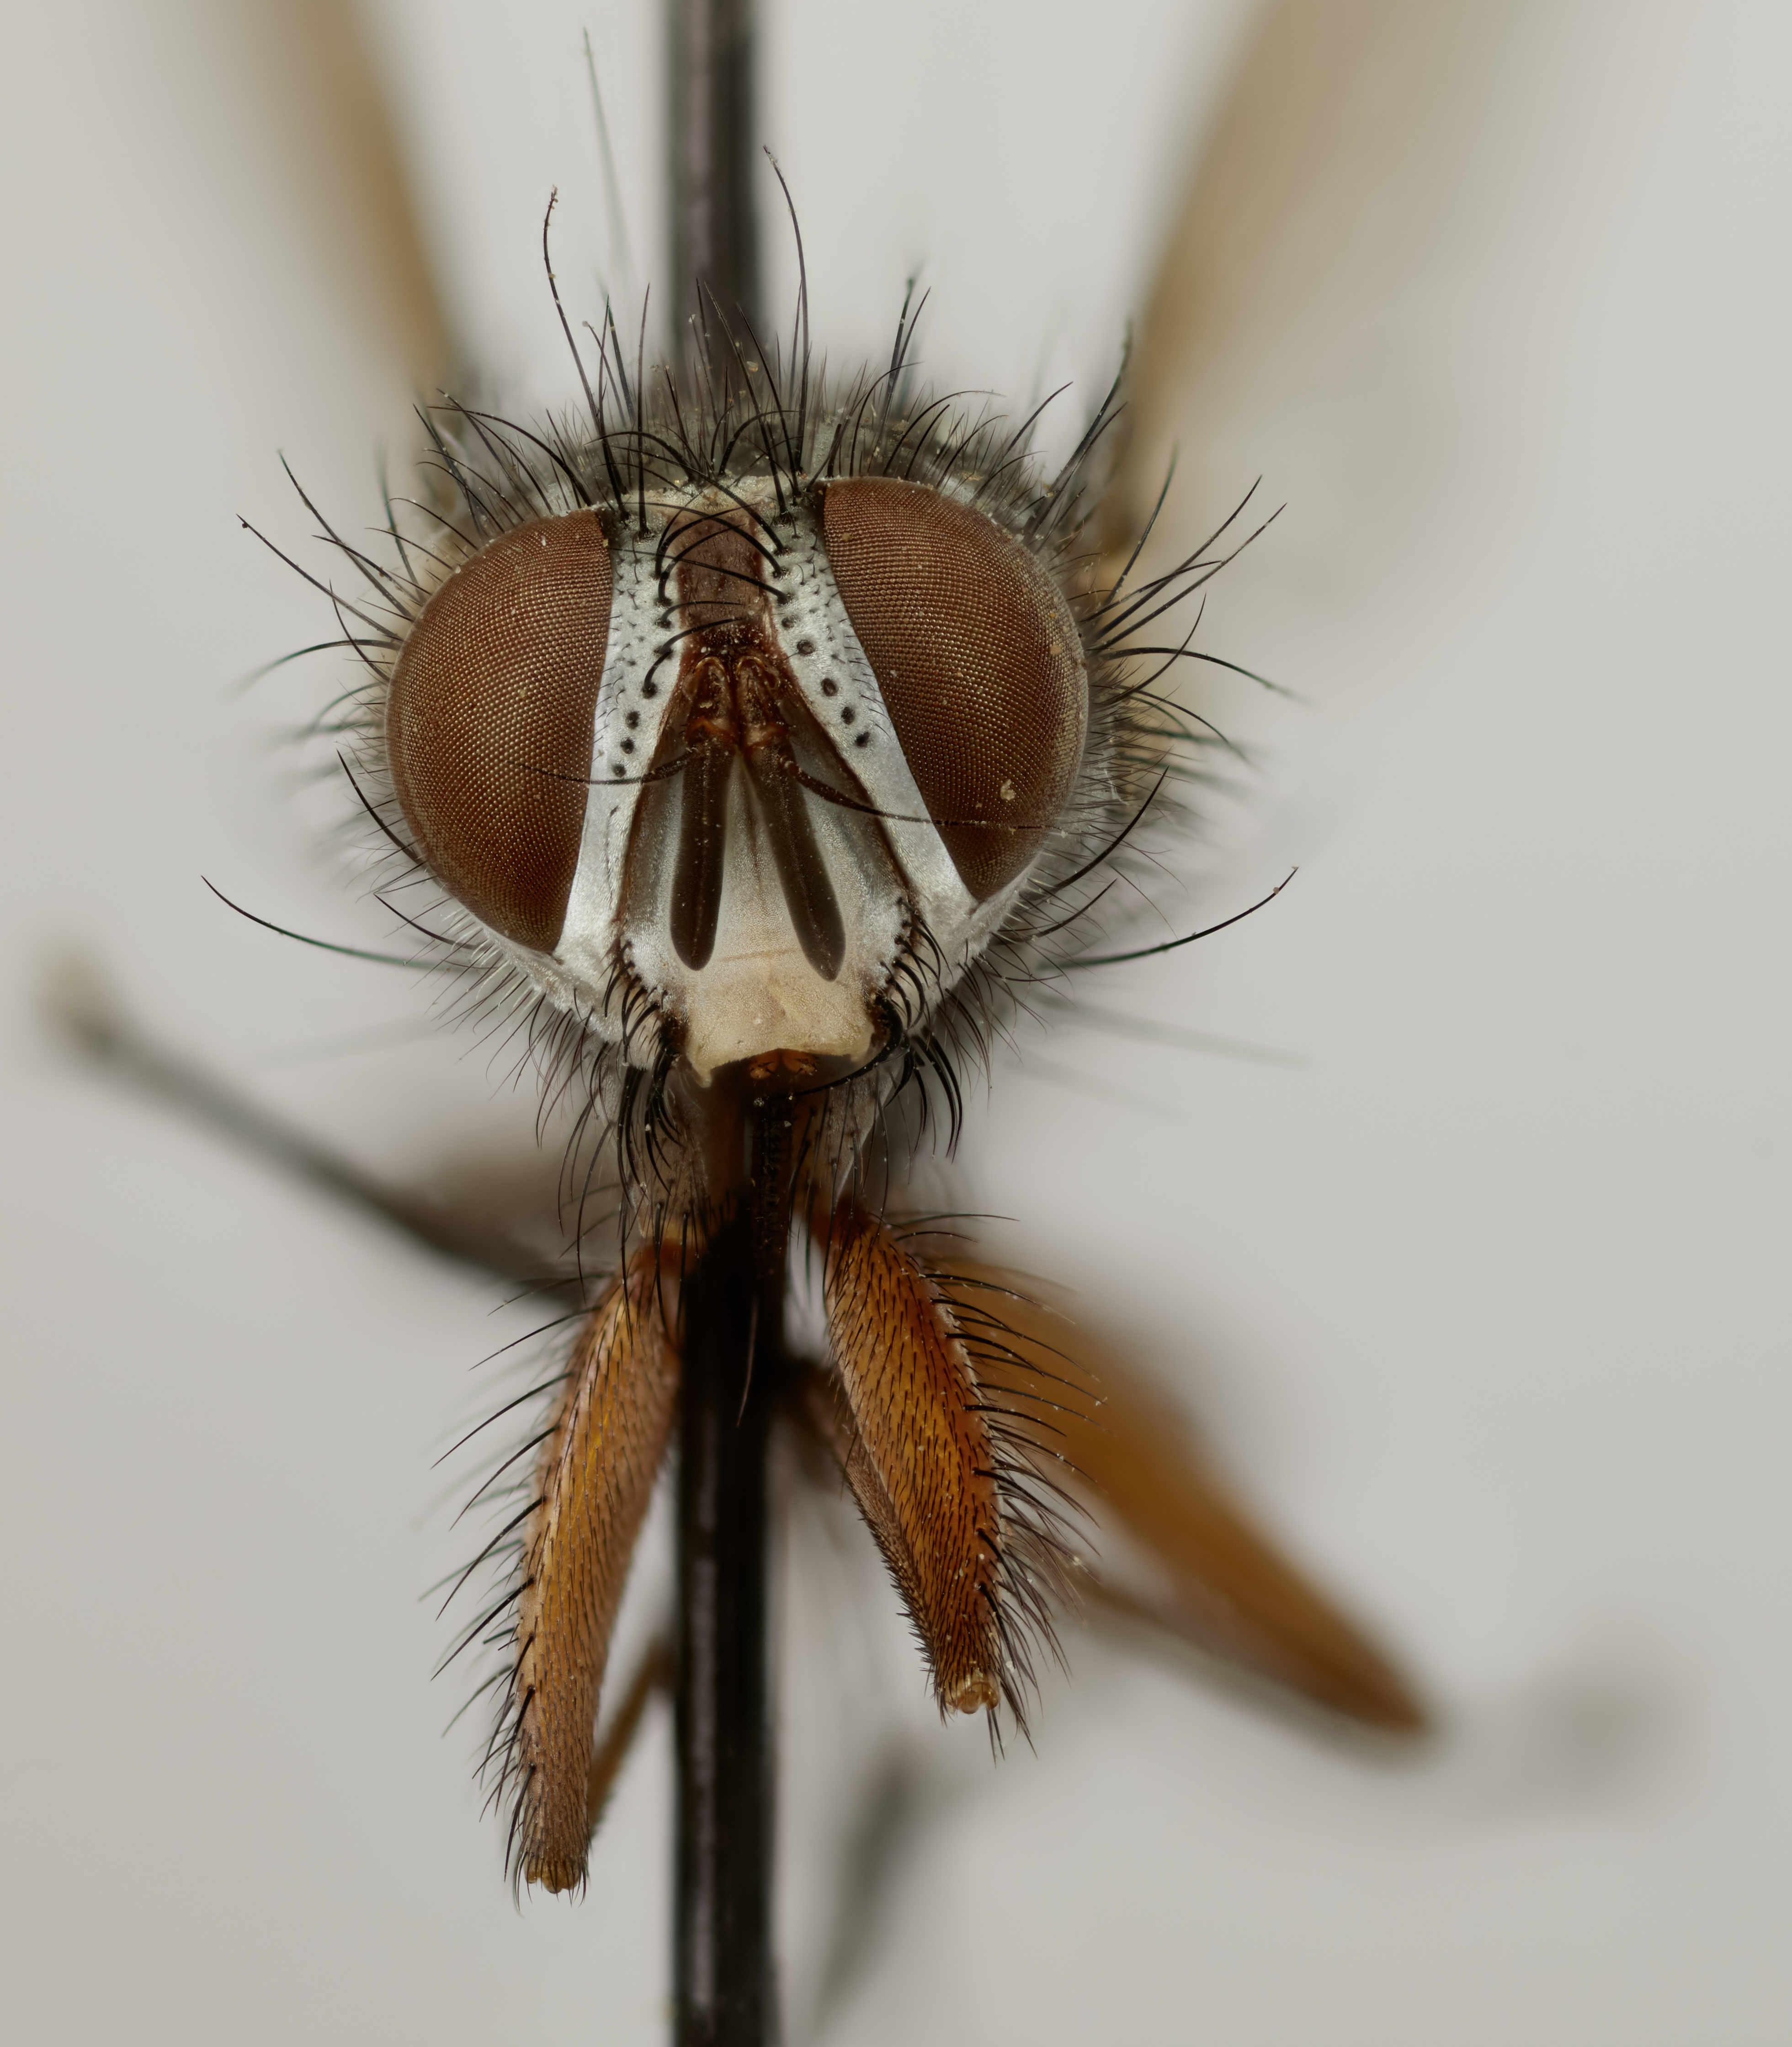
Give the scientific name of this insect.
Neaphria dexina
